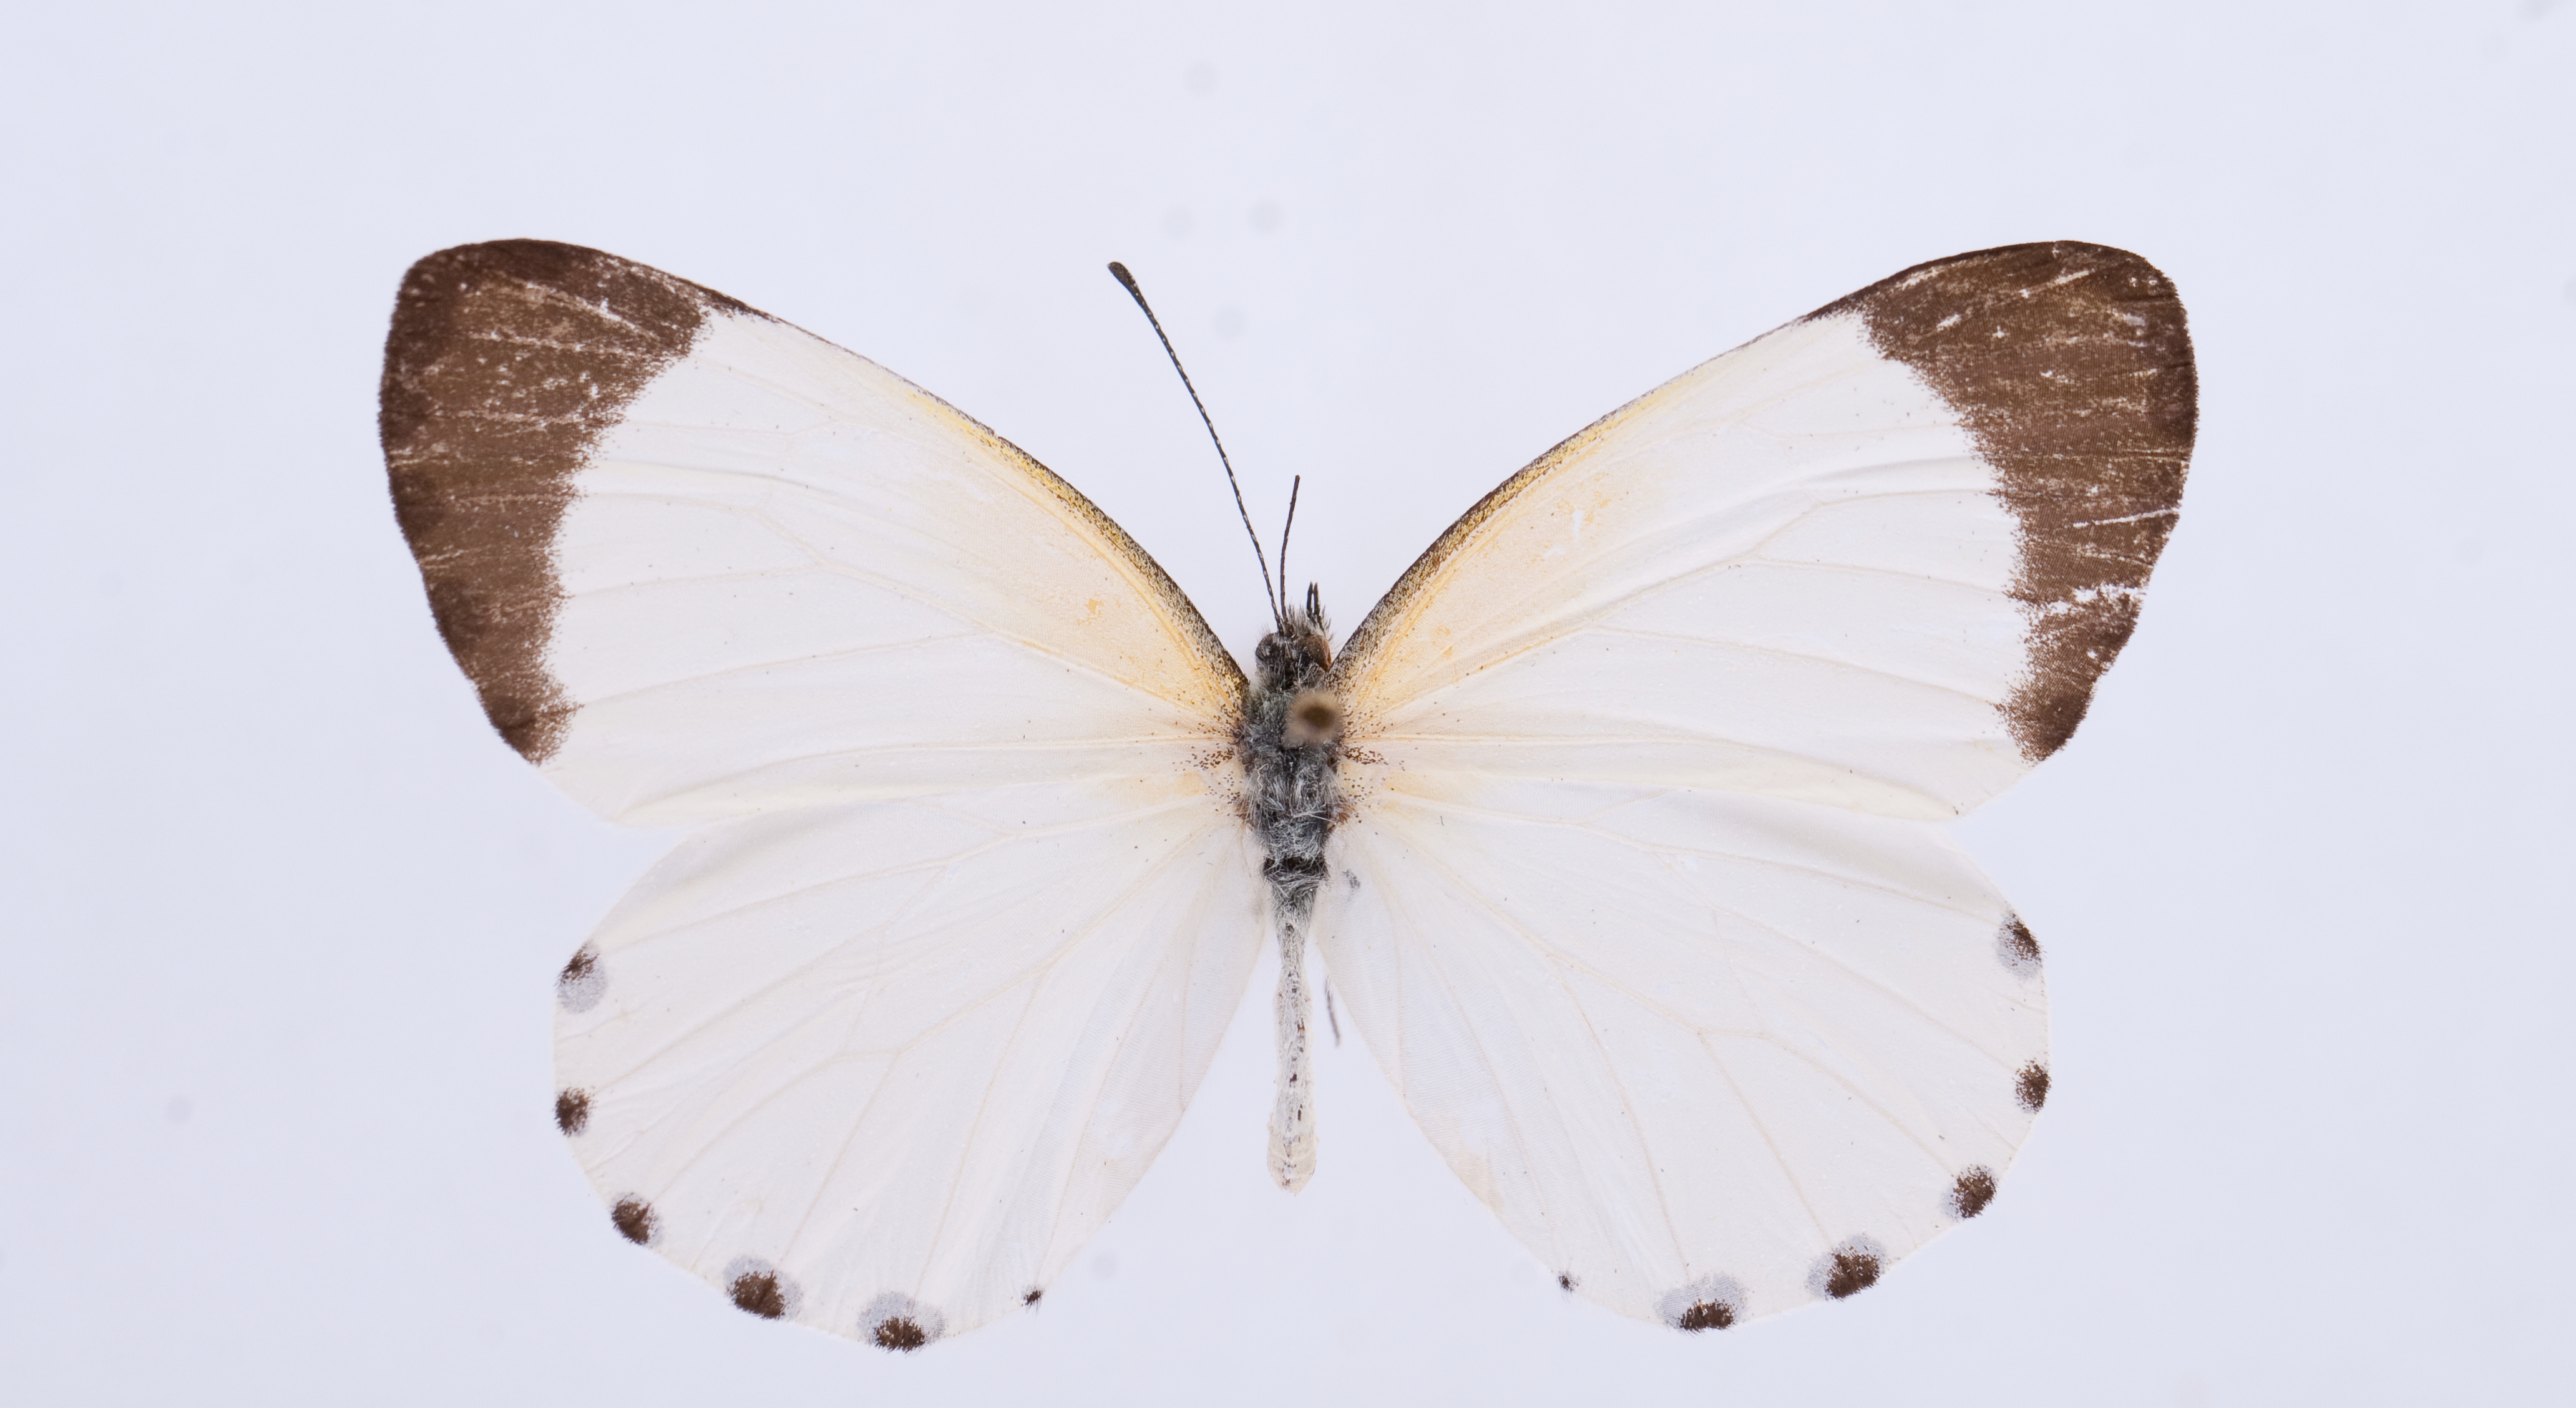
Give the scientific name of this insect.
Mylothris rhodope
